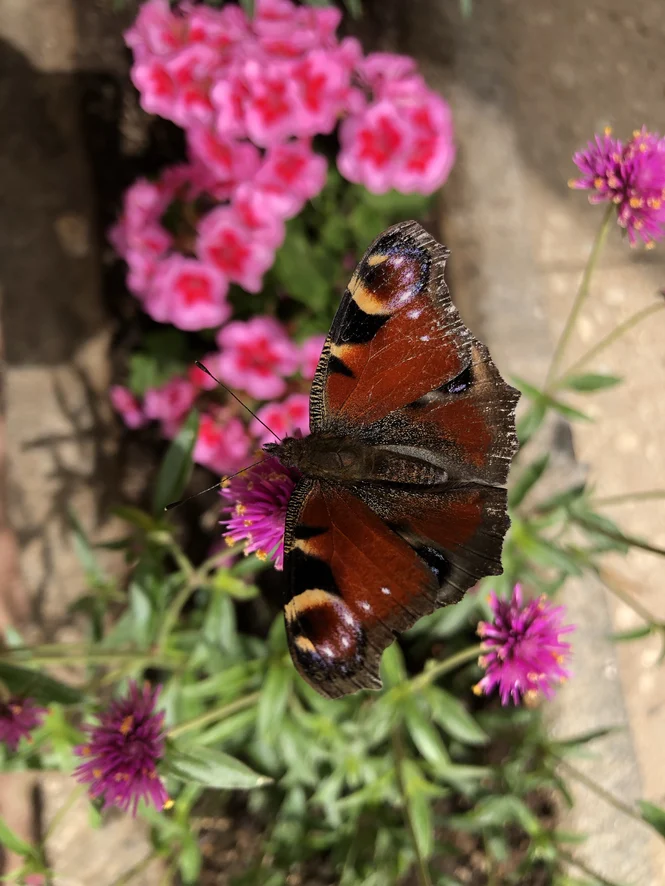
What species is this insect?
Aglais io
